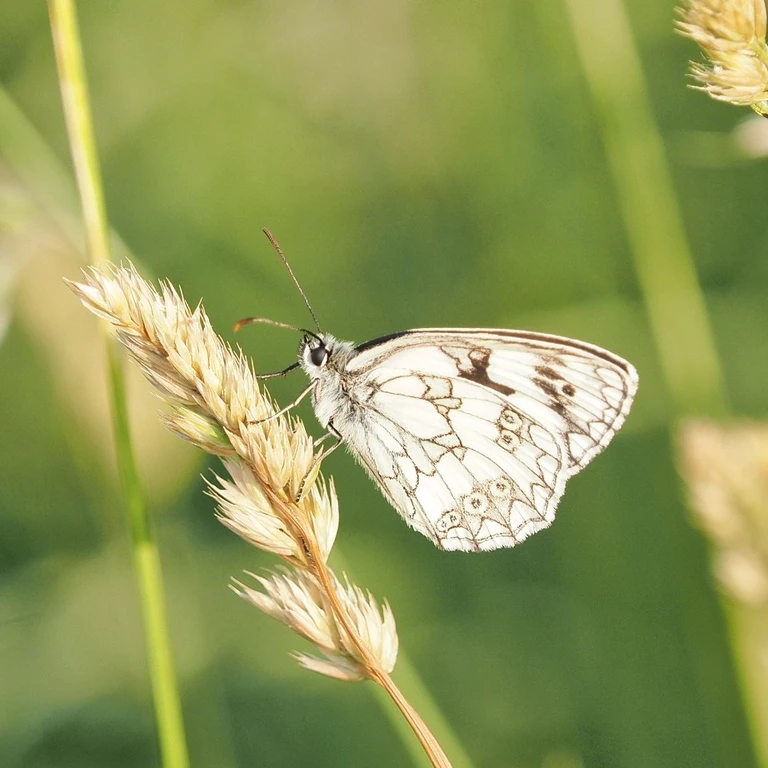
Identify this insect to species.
Melanargia galathea
